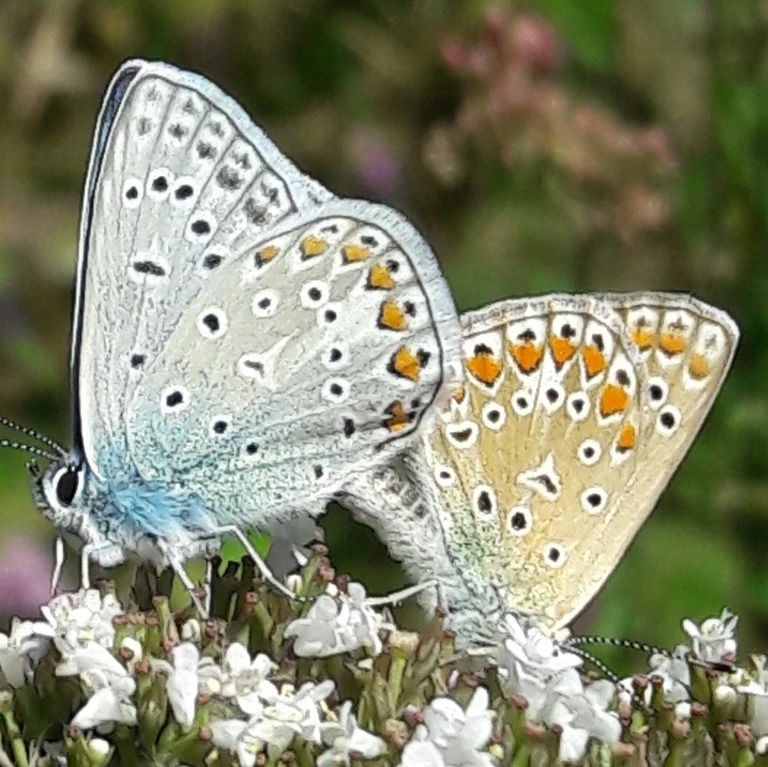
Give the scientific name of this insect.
Polyommatus icarus
